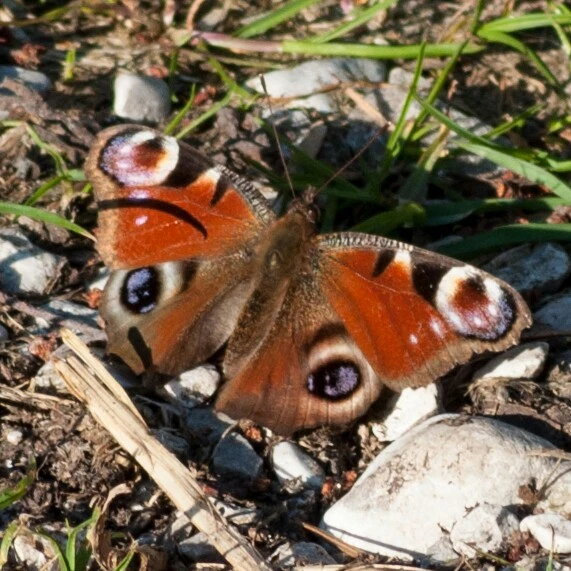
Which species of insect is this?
Aglais io
